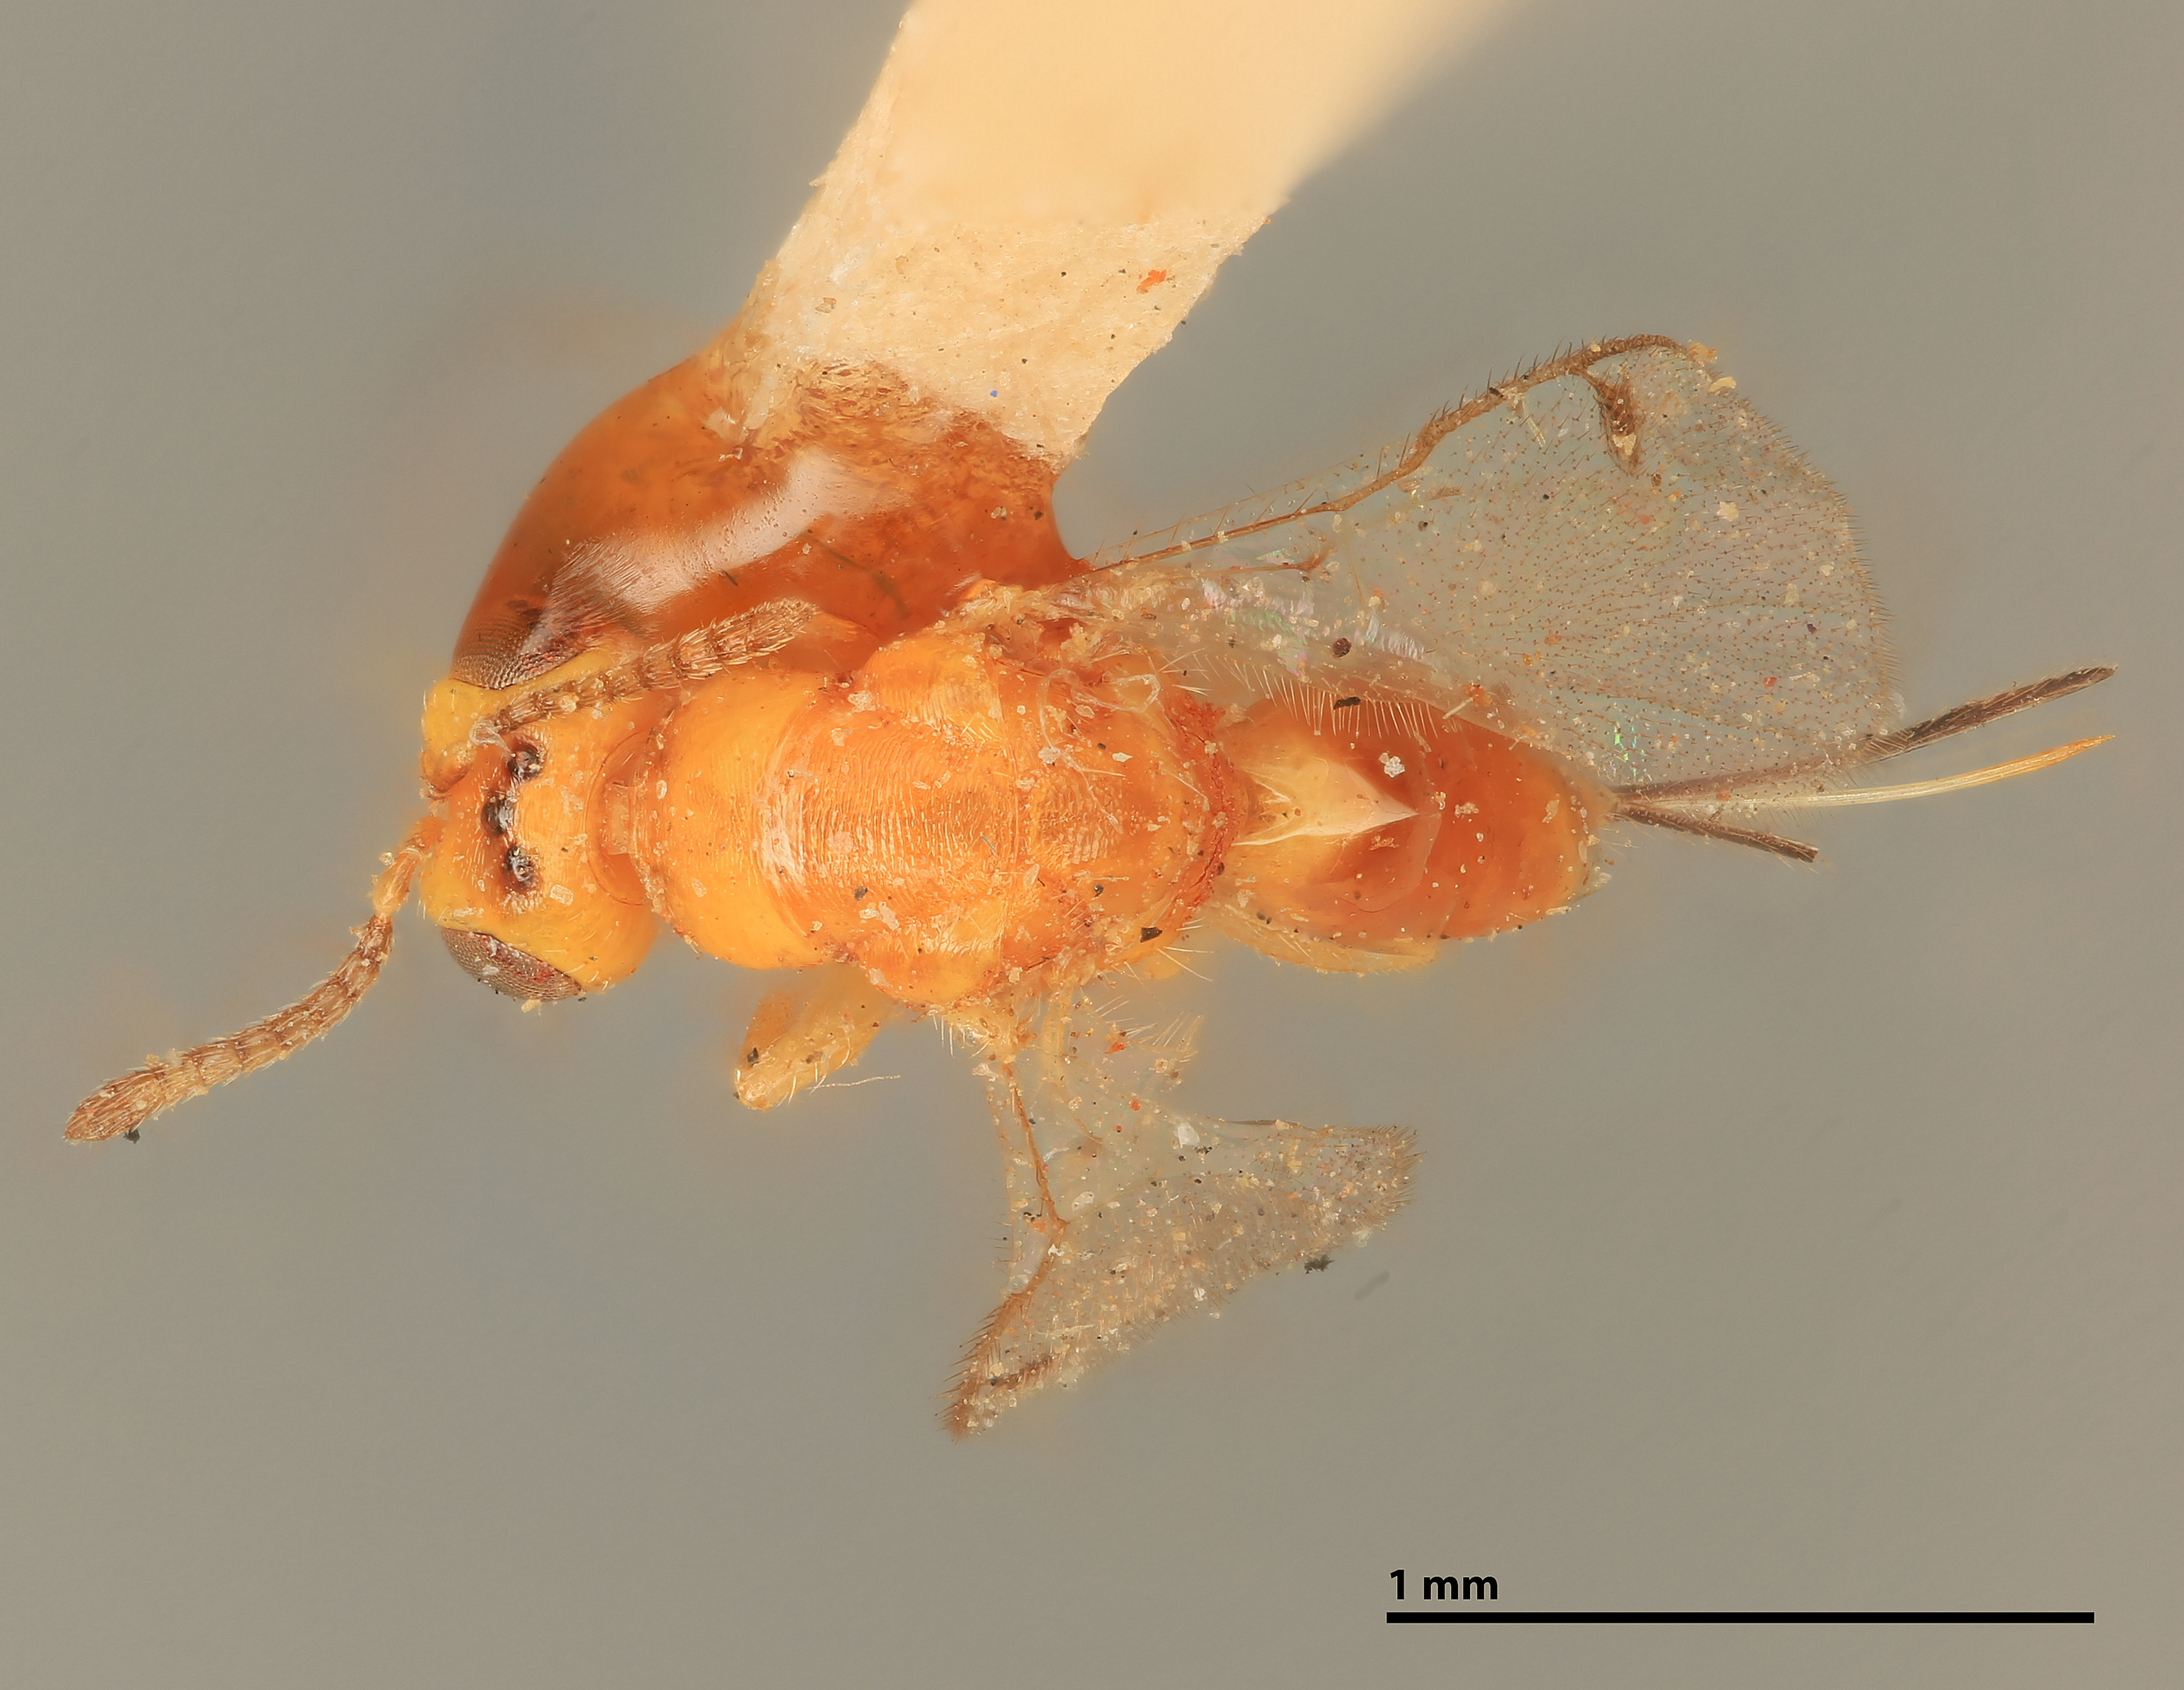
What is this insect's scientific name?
Megastigmus physocarpi
